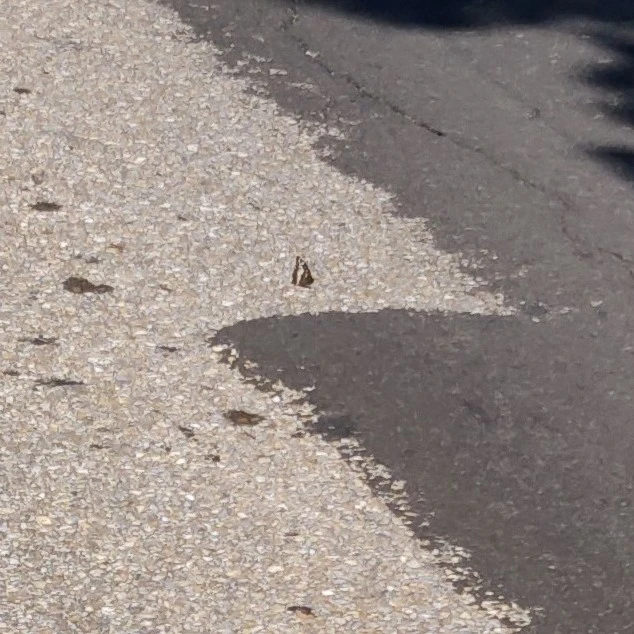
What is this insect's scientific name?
Brintesia circe
